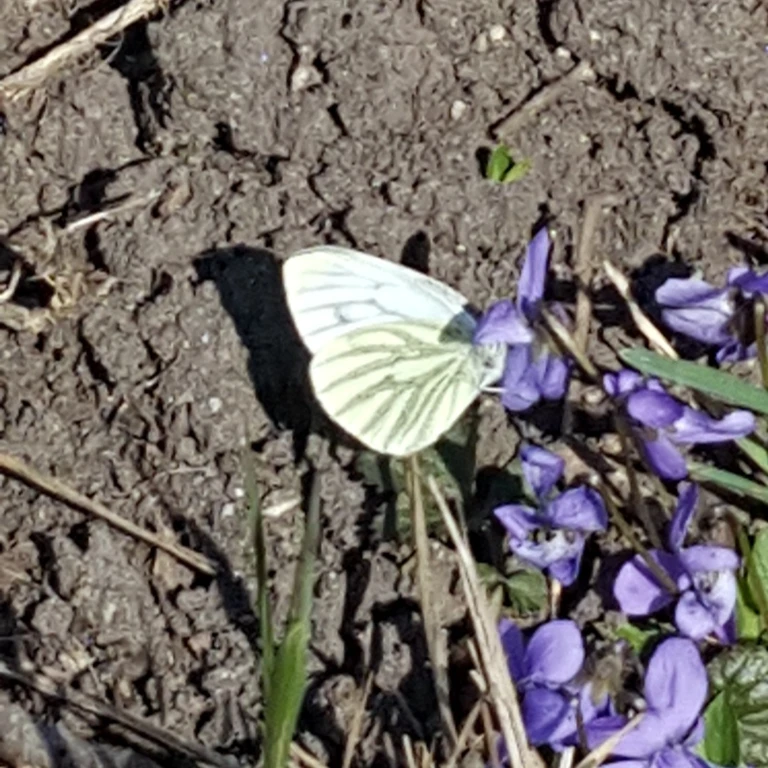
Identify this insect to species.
Pieris napi
